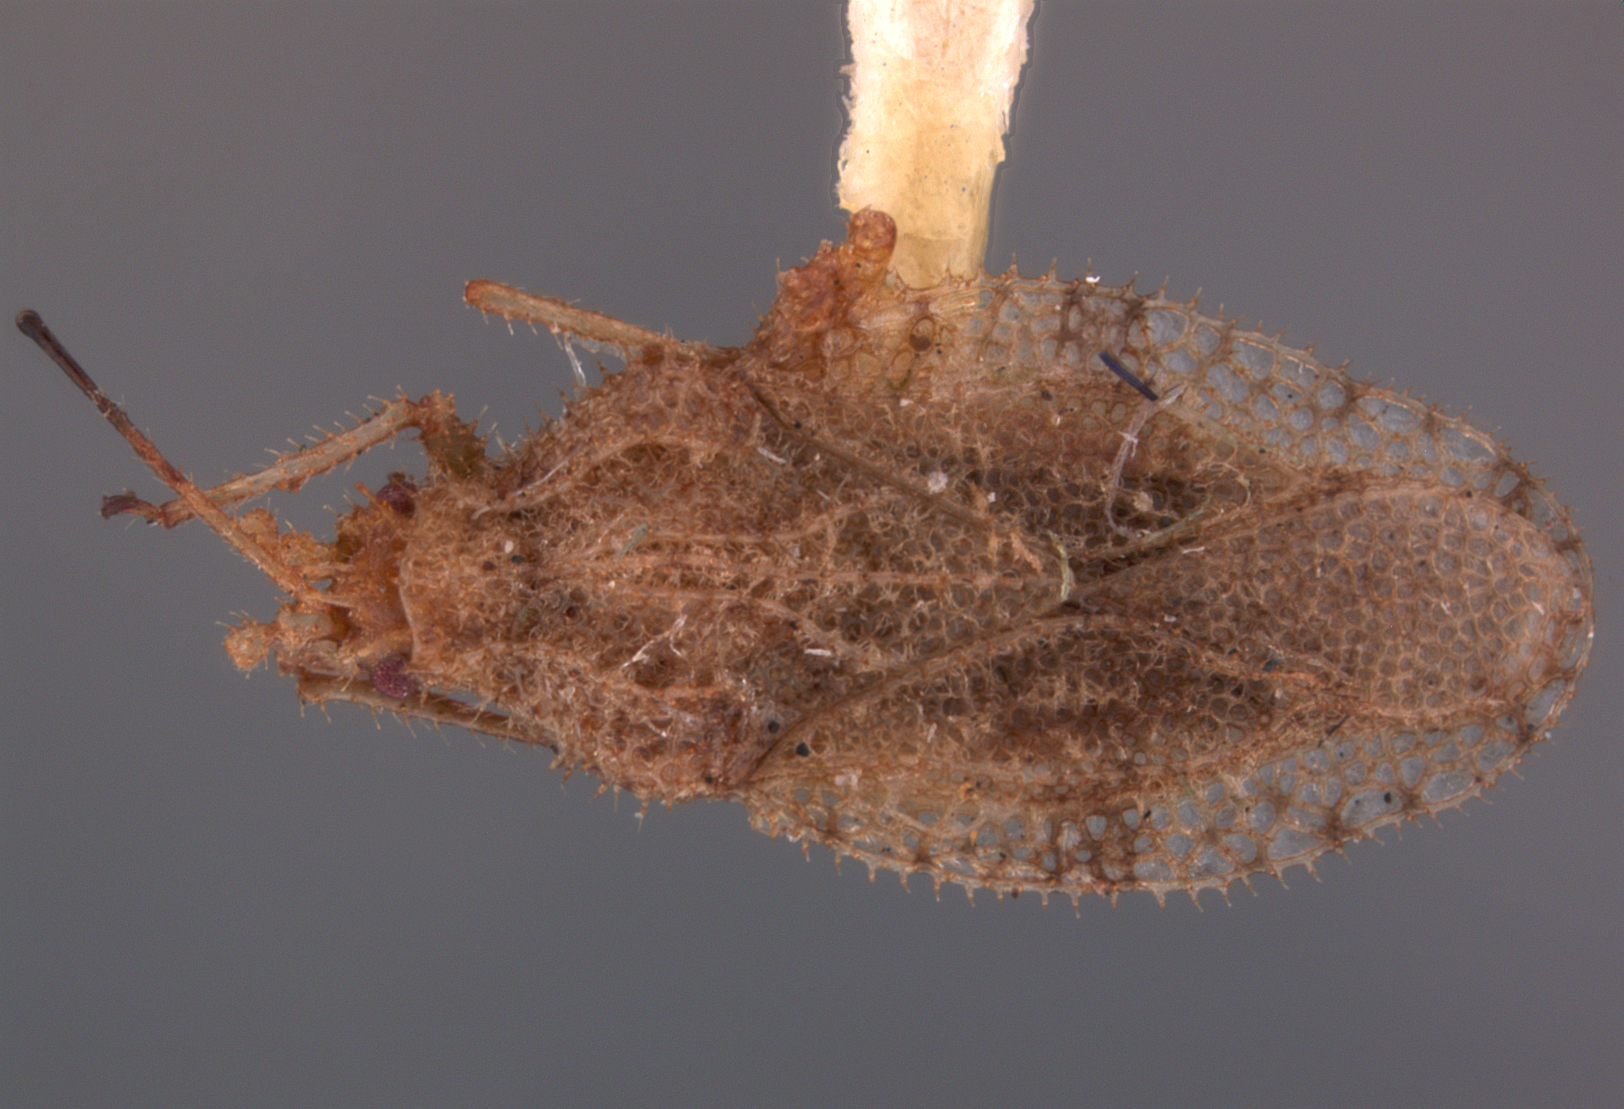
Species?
Furcilliger comptus
